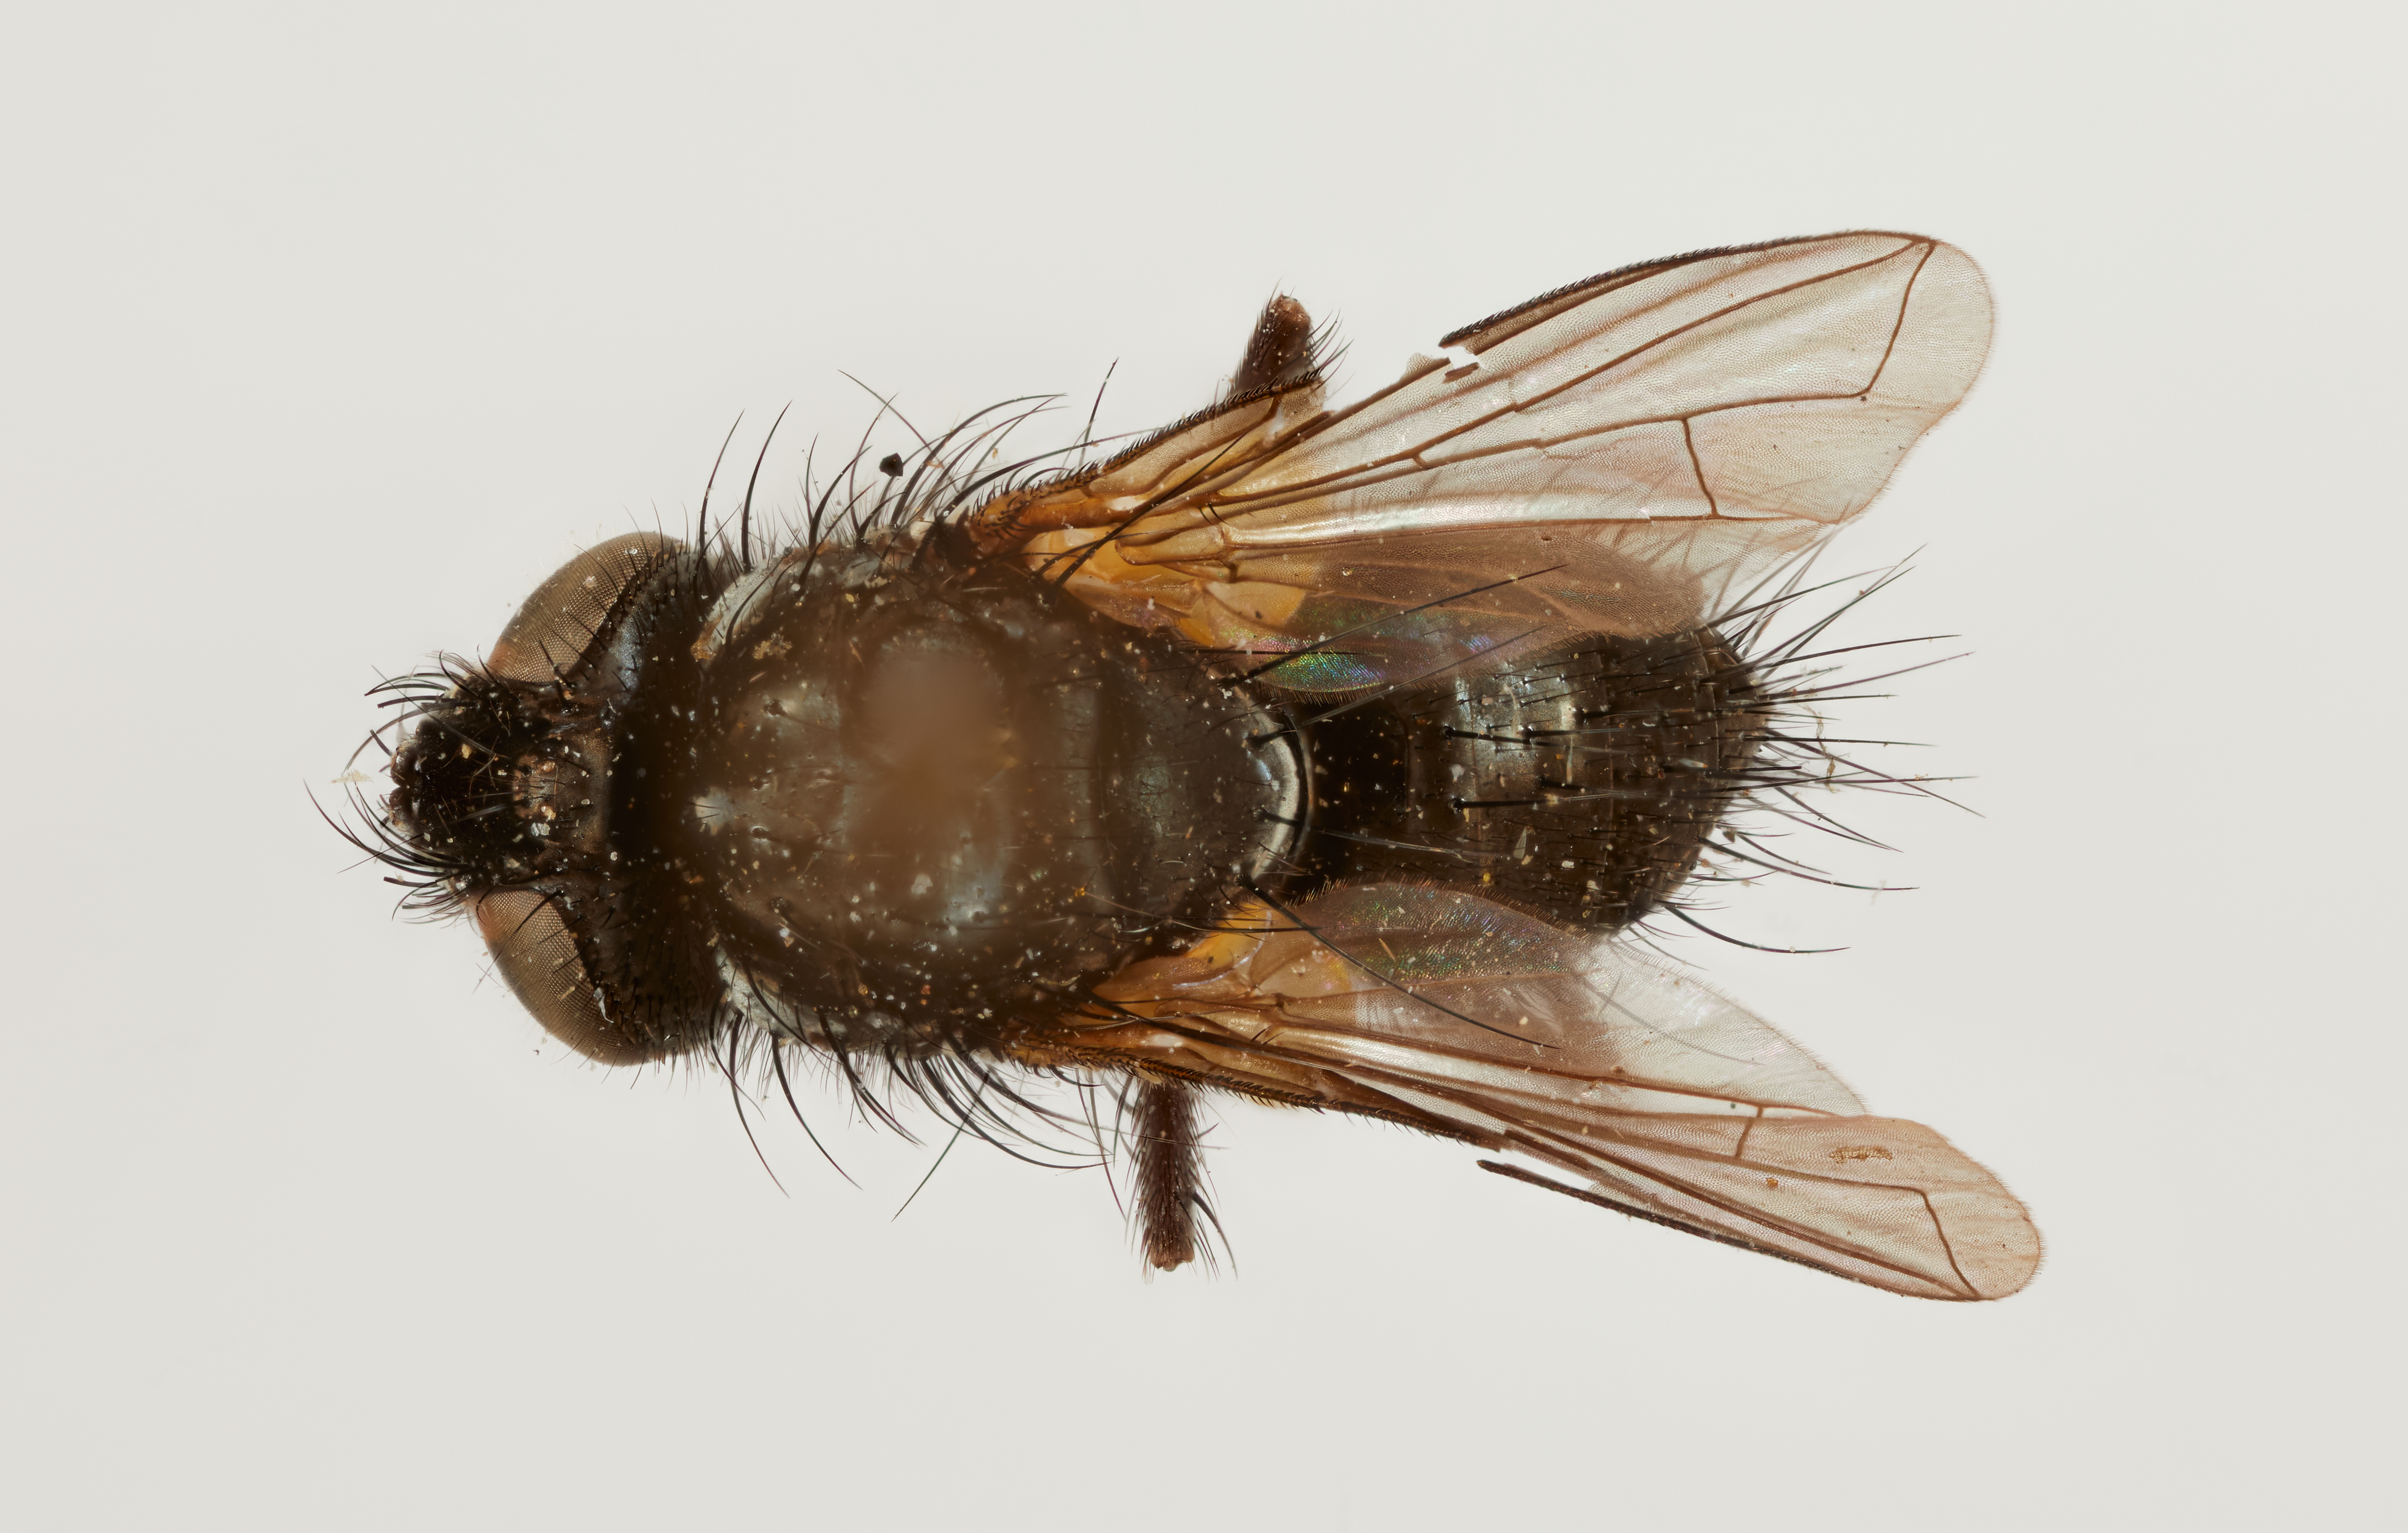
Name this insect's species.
Phorocera calyptrata
